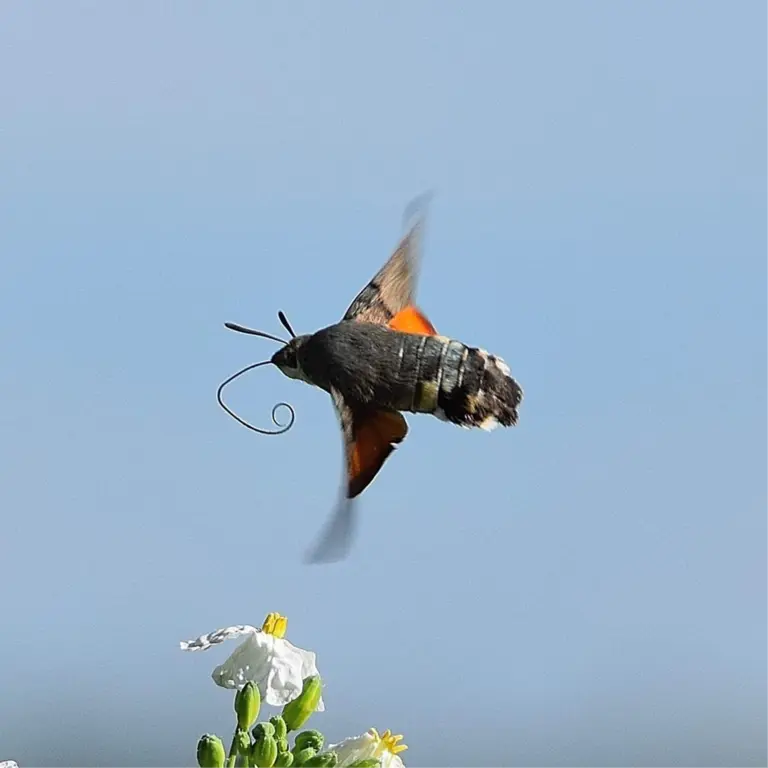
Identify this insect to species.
Macroglossum stellatarum
